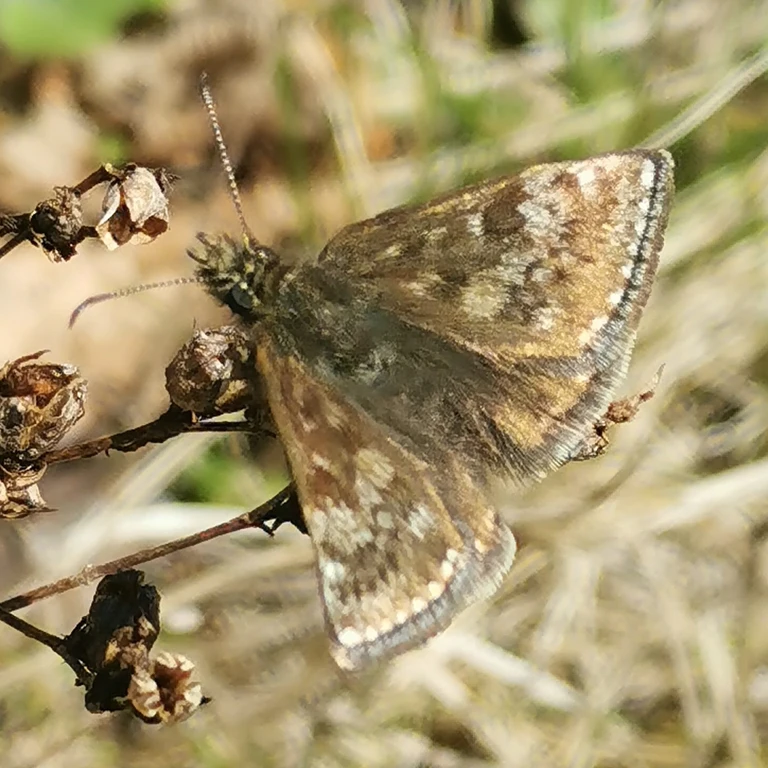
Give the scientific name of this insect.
Erynnis tages
